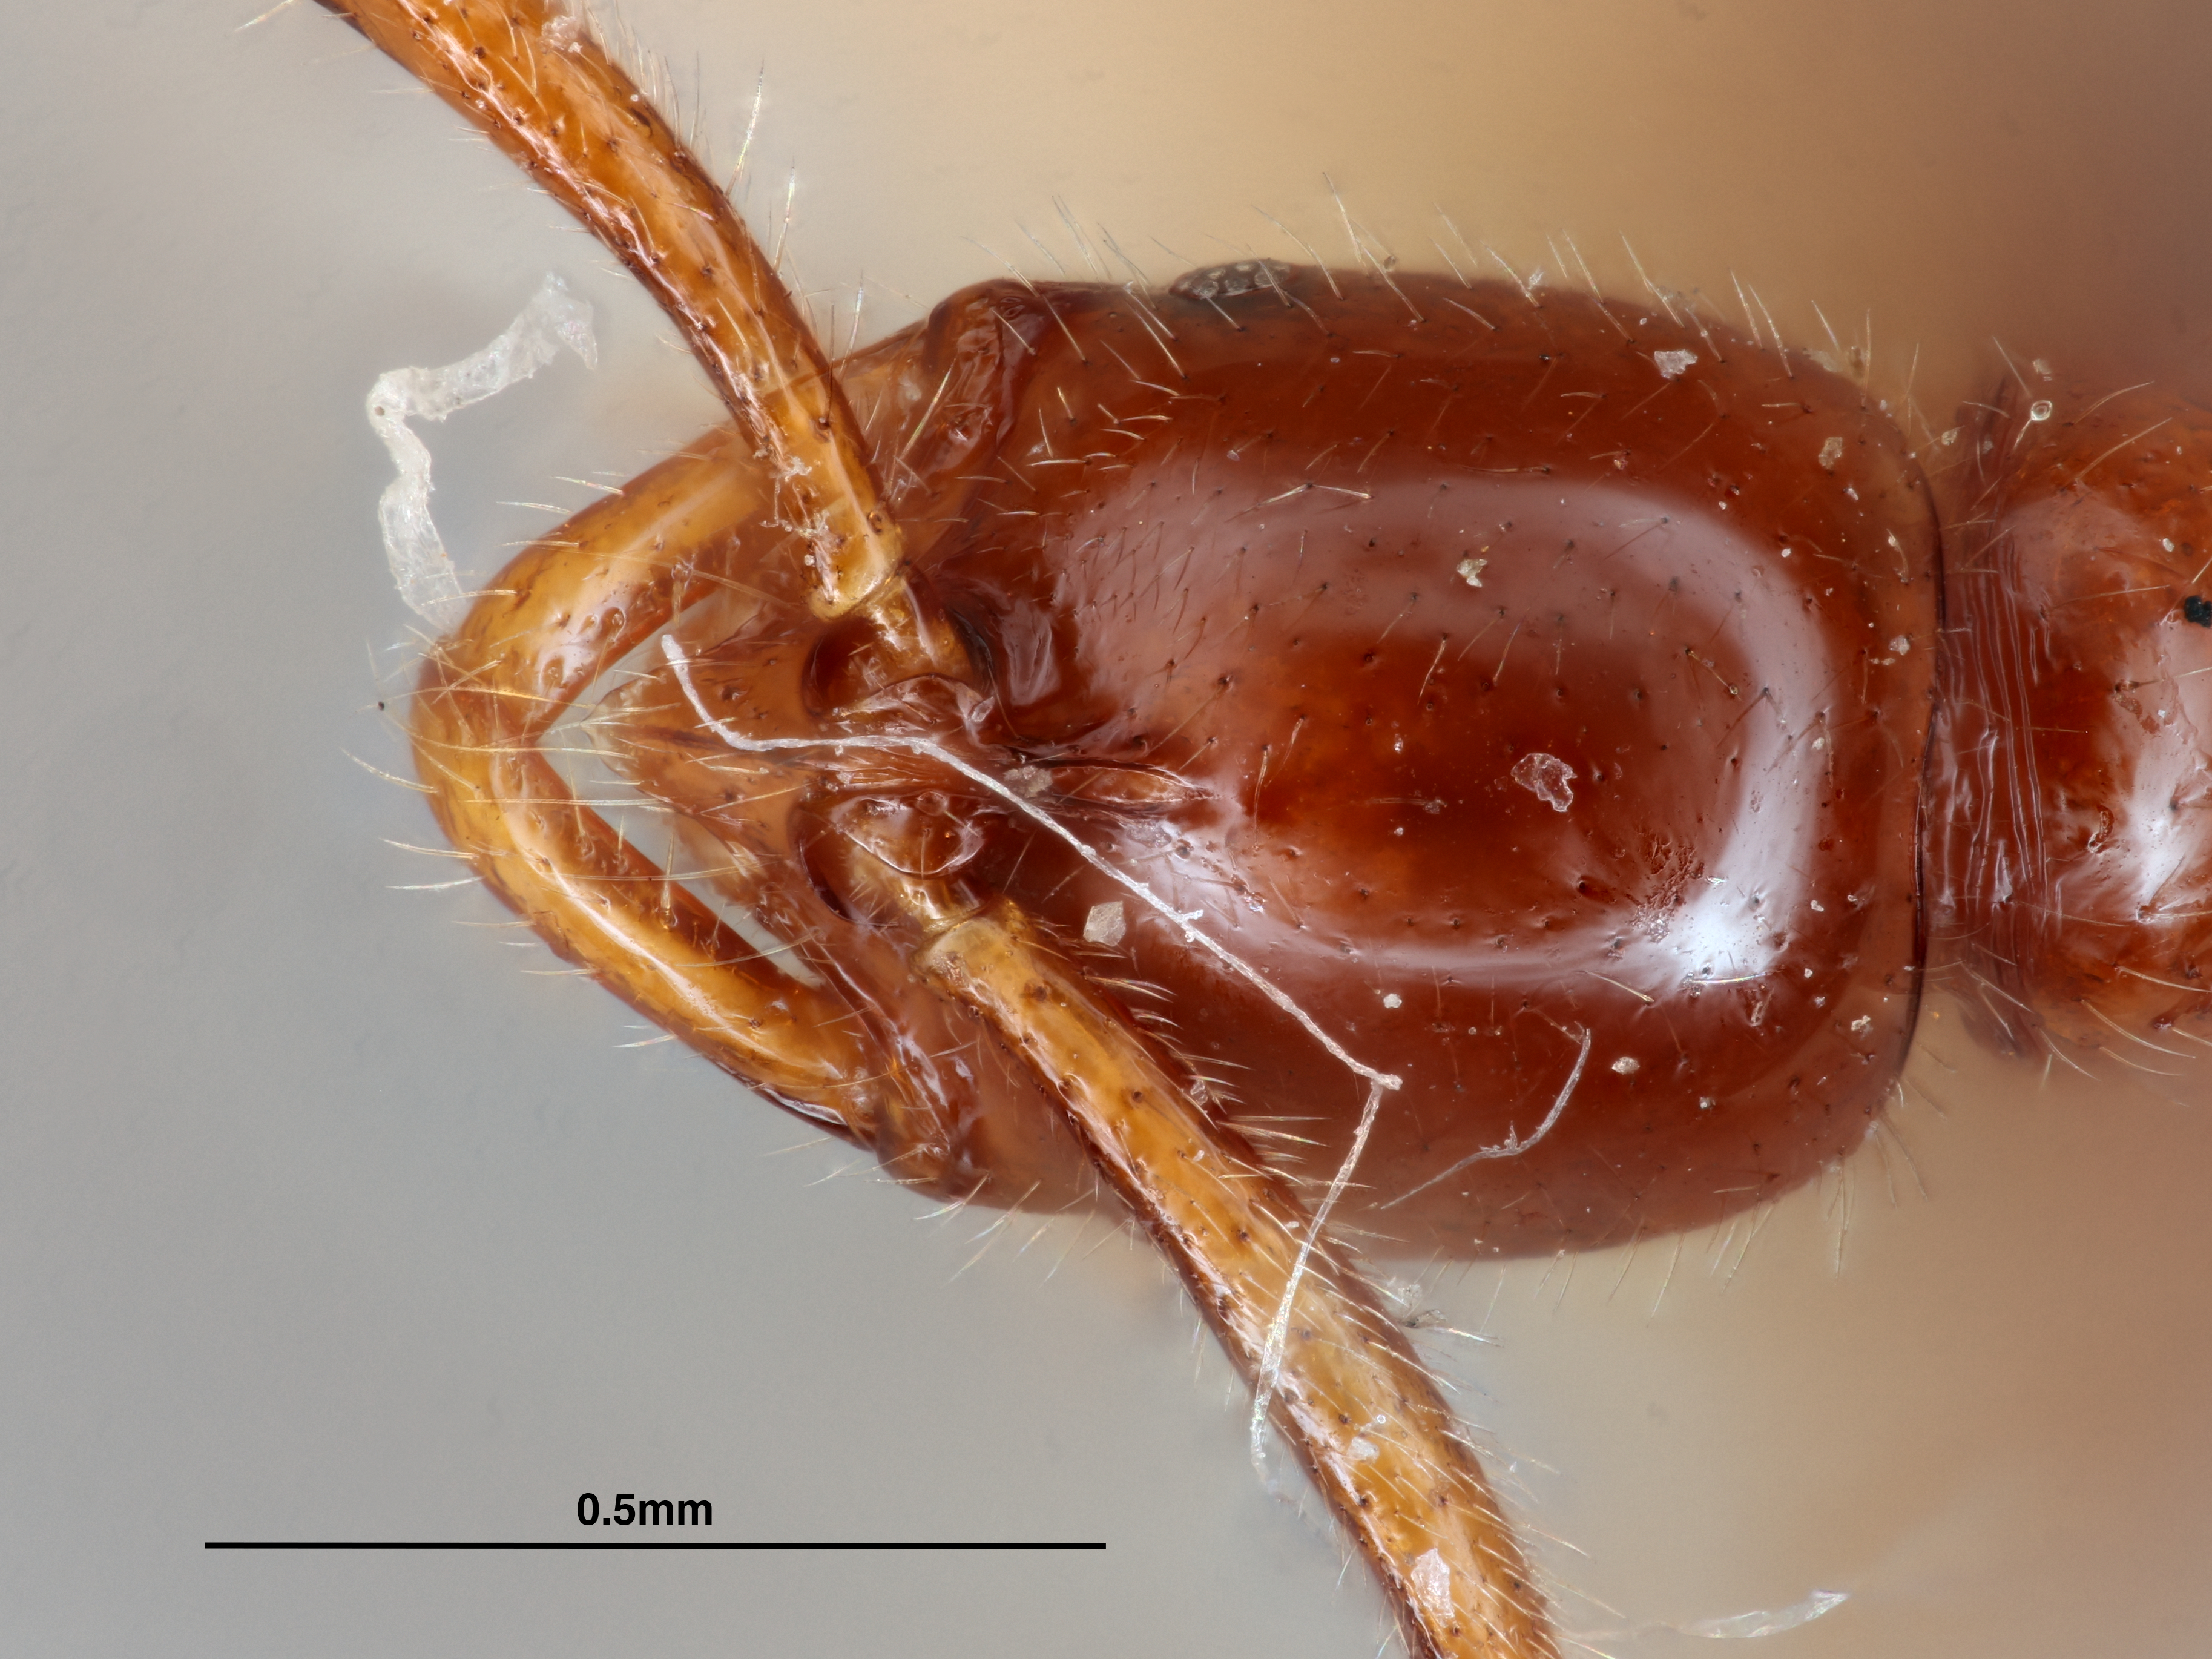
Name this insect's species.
Leptogenys rufa
